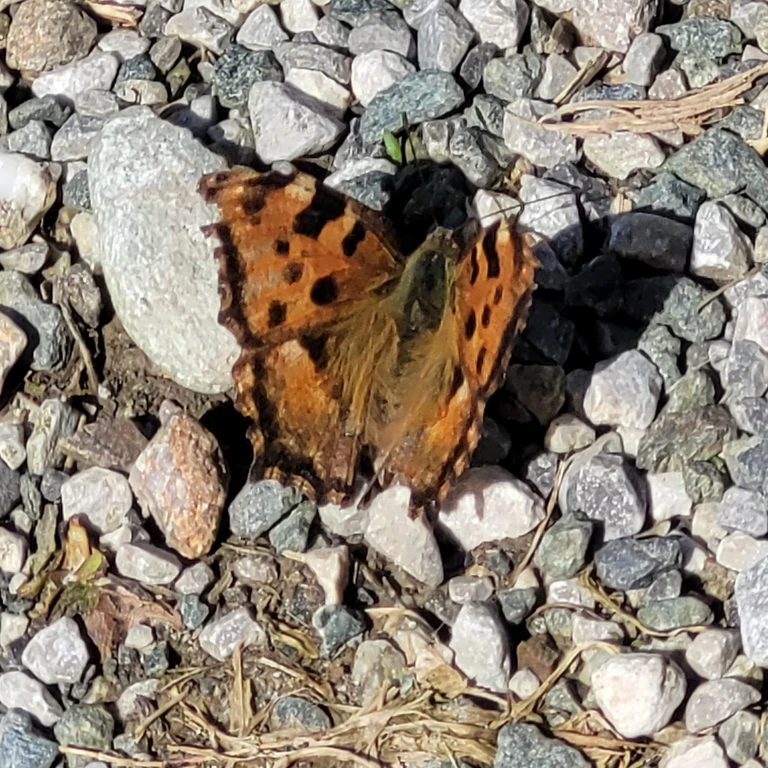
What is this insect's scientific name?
Nymphalis polychloros
